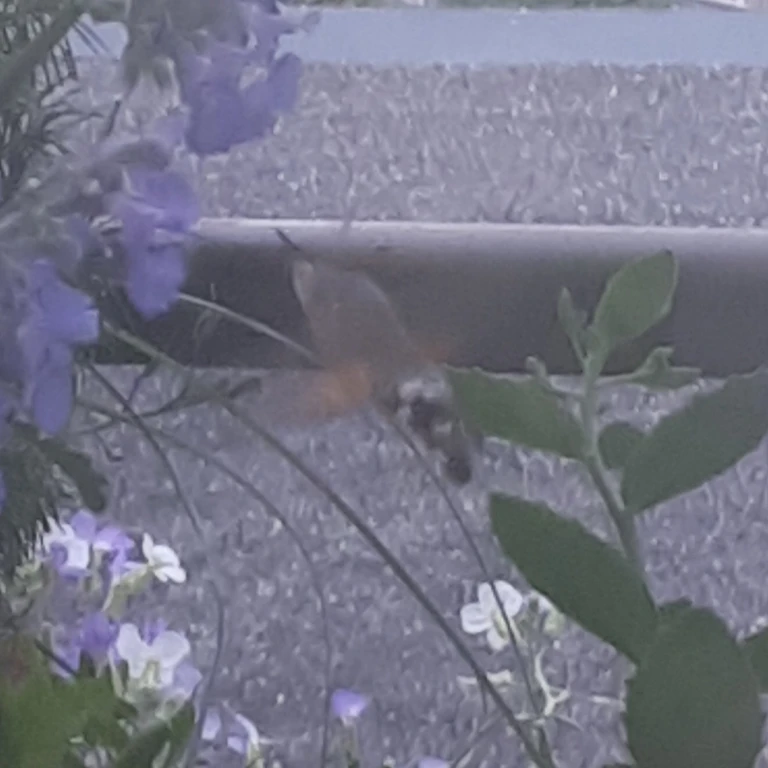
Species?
Macroglossum stellatarum
